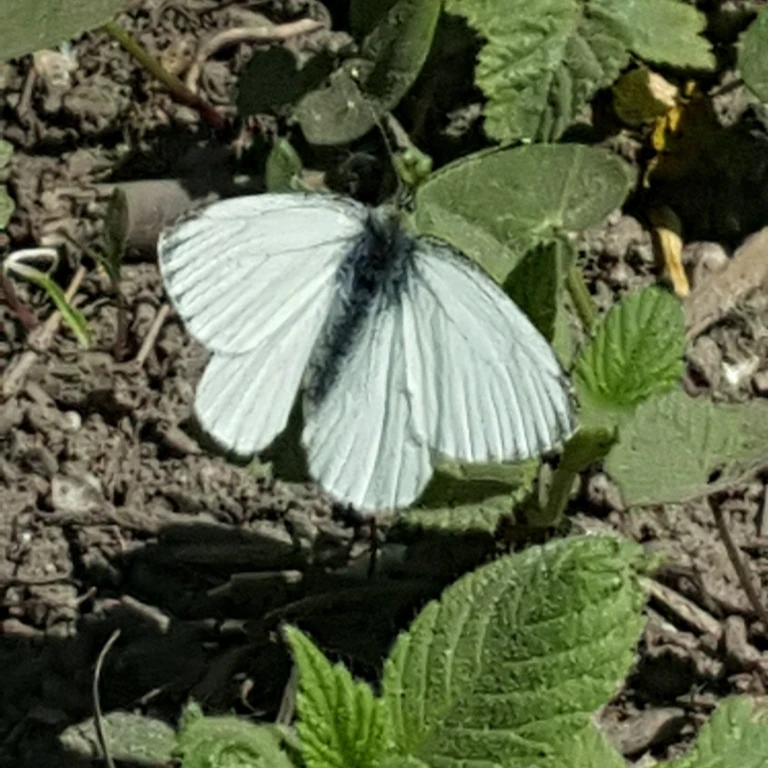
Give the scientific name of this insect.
Pieris napi
